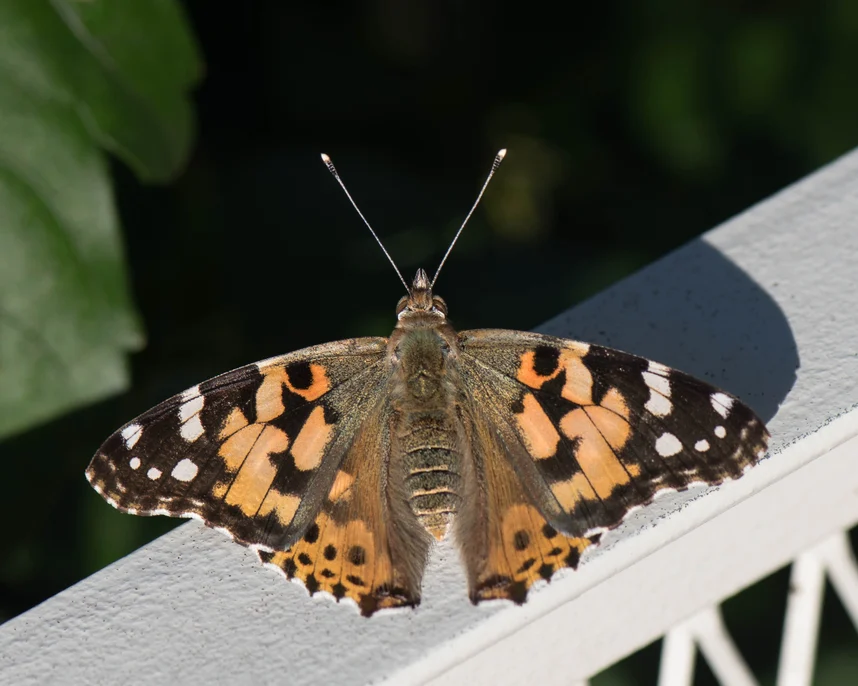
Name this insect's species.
Vanessa cardui
